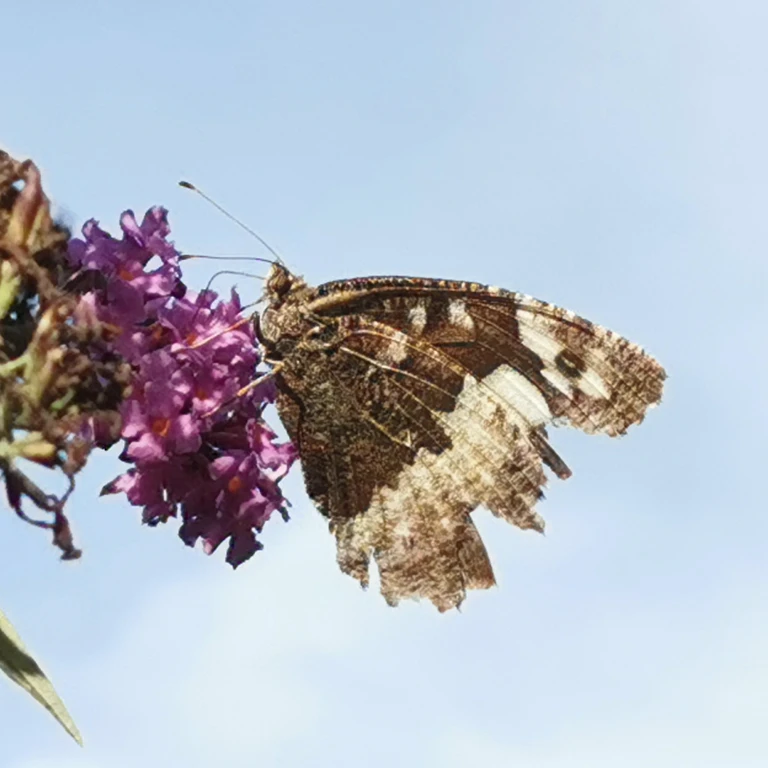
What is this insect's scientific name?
Brintesia circe
